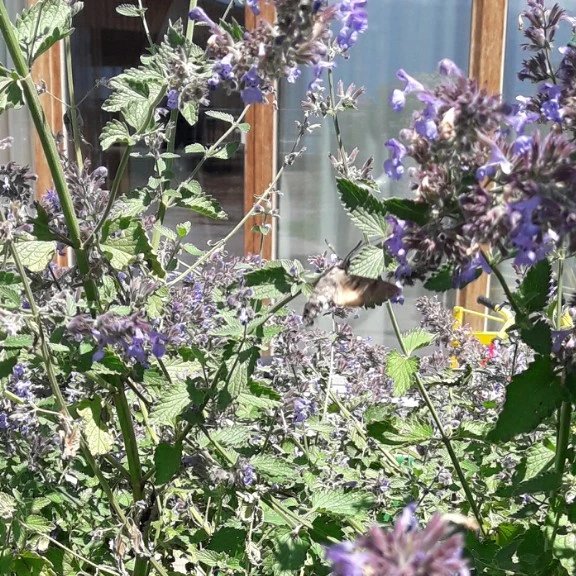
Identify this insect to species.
Macroglossum stellatarum
